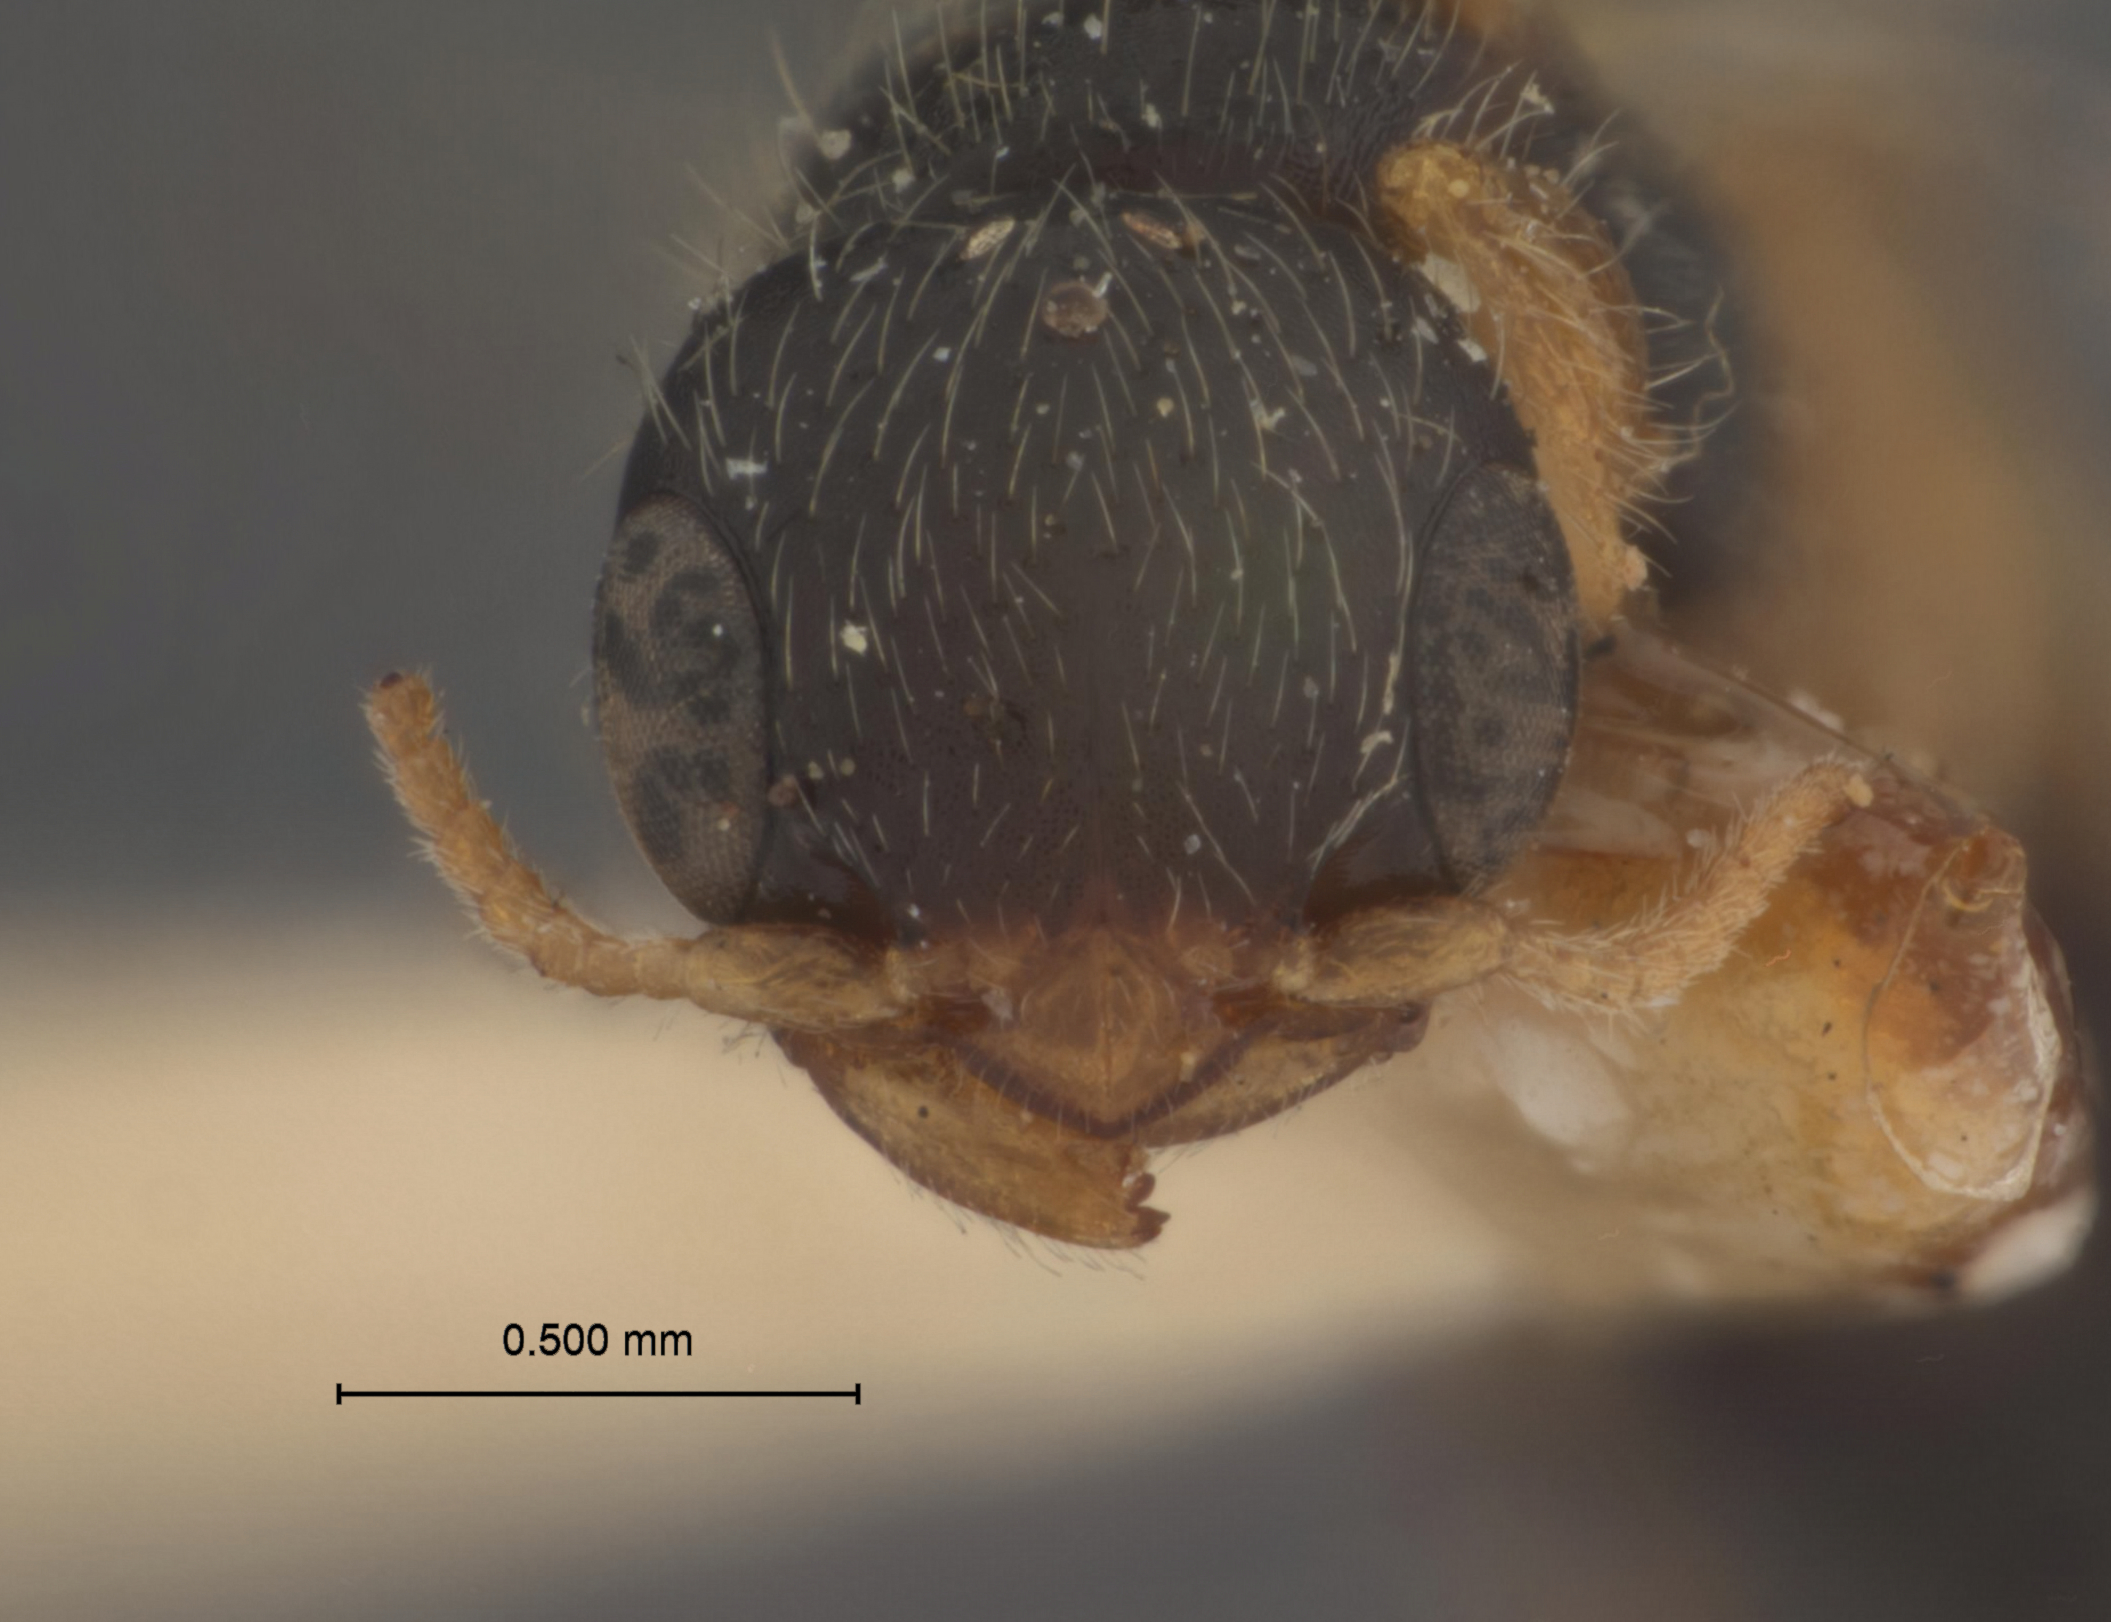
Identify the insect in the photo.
Parasierola bicarinata
